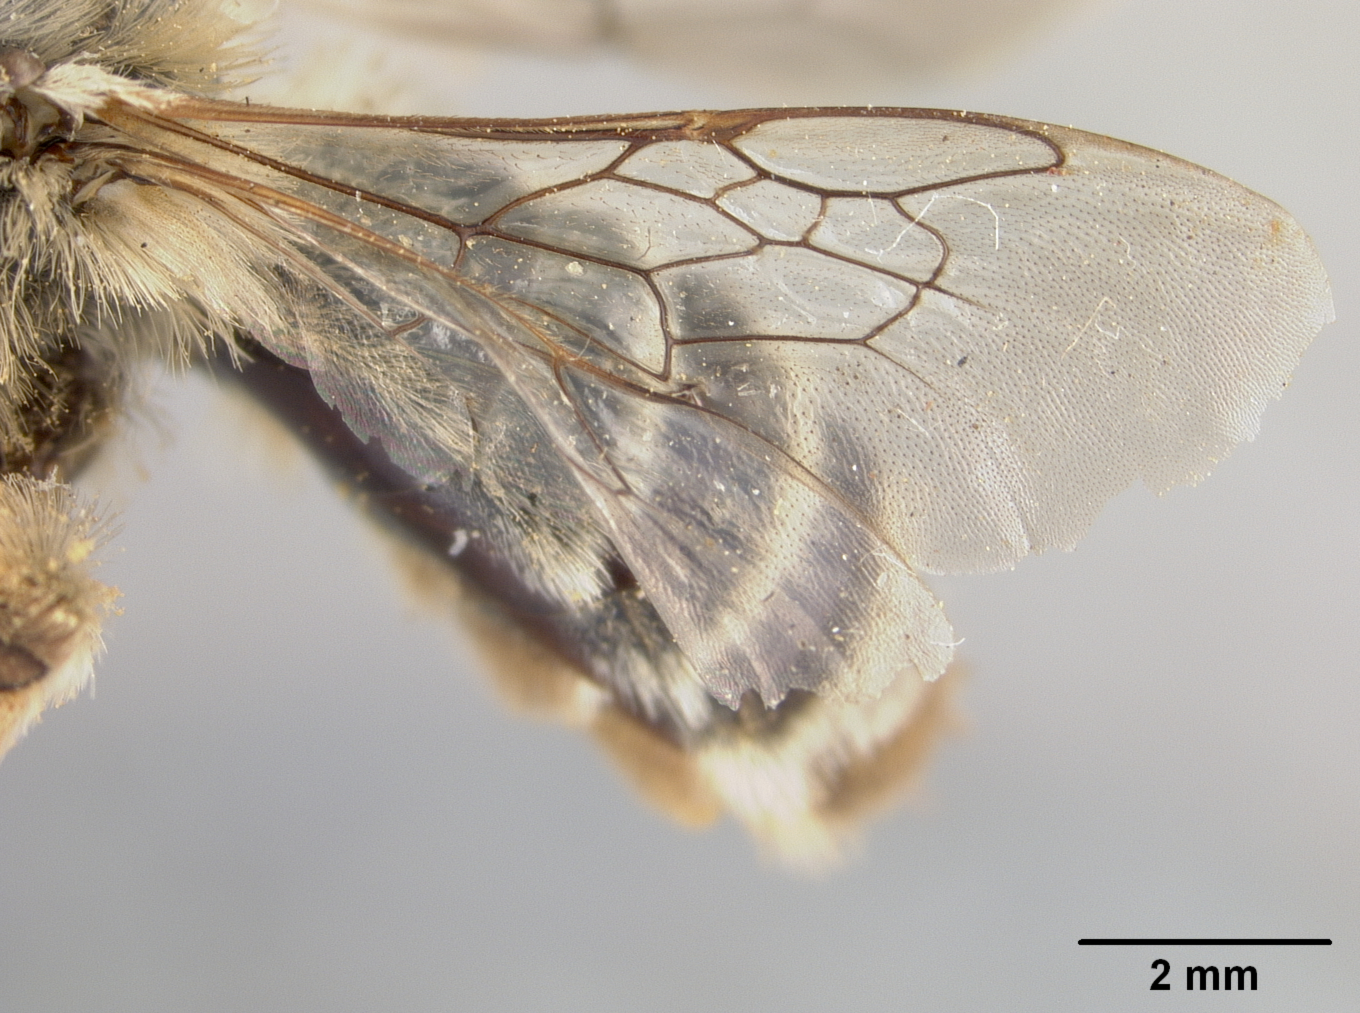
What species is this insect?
Melissodes blakei
